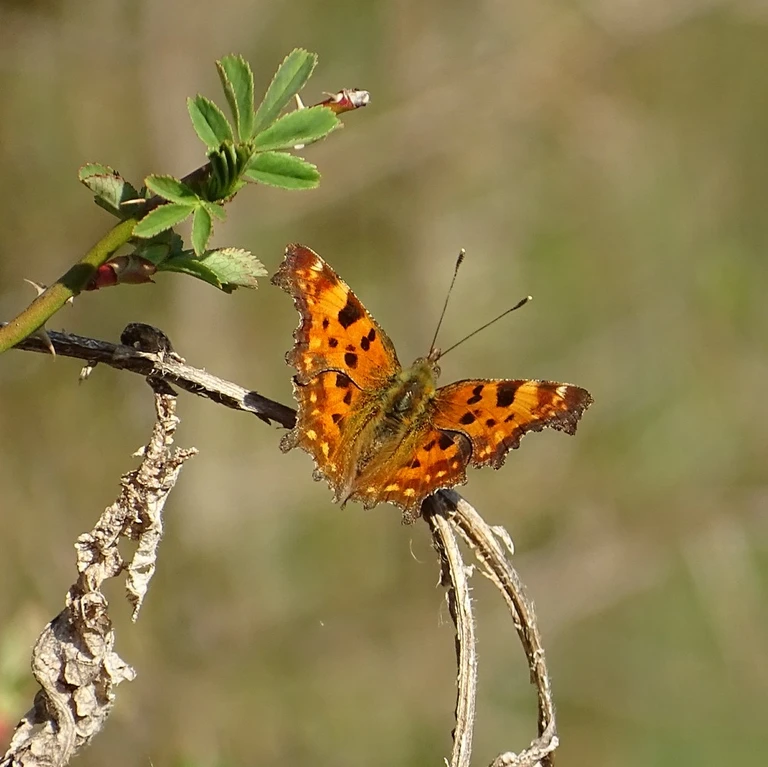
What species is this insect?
Polygonia c-album
